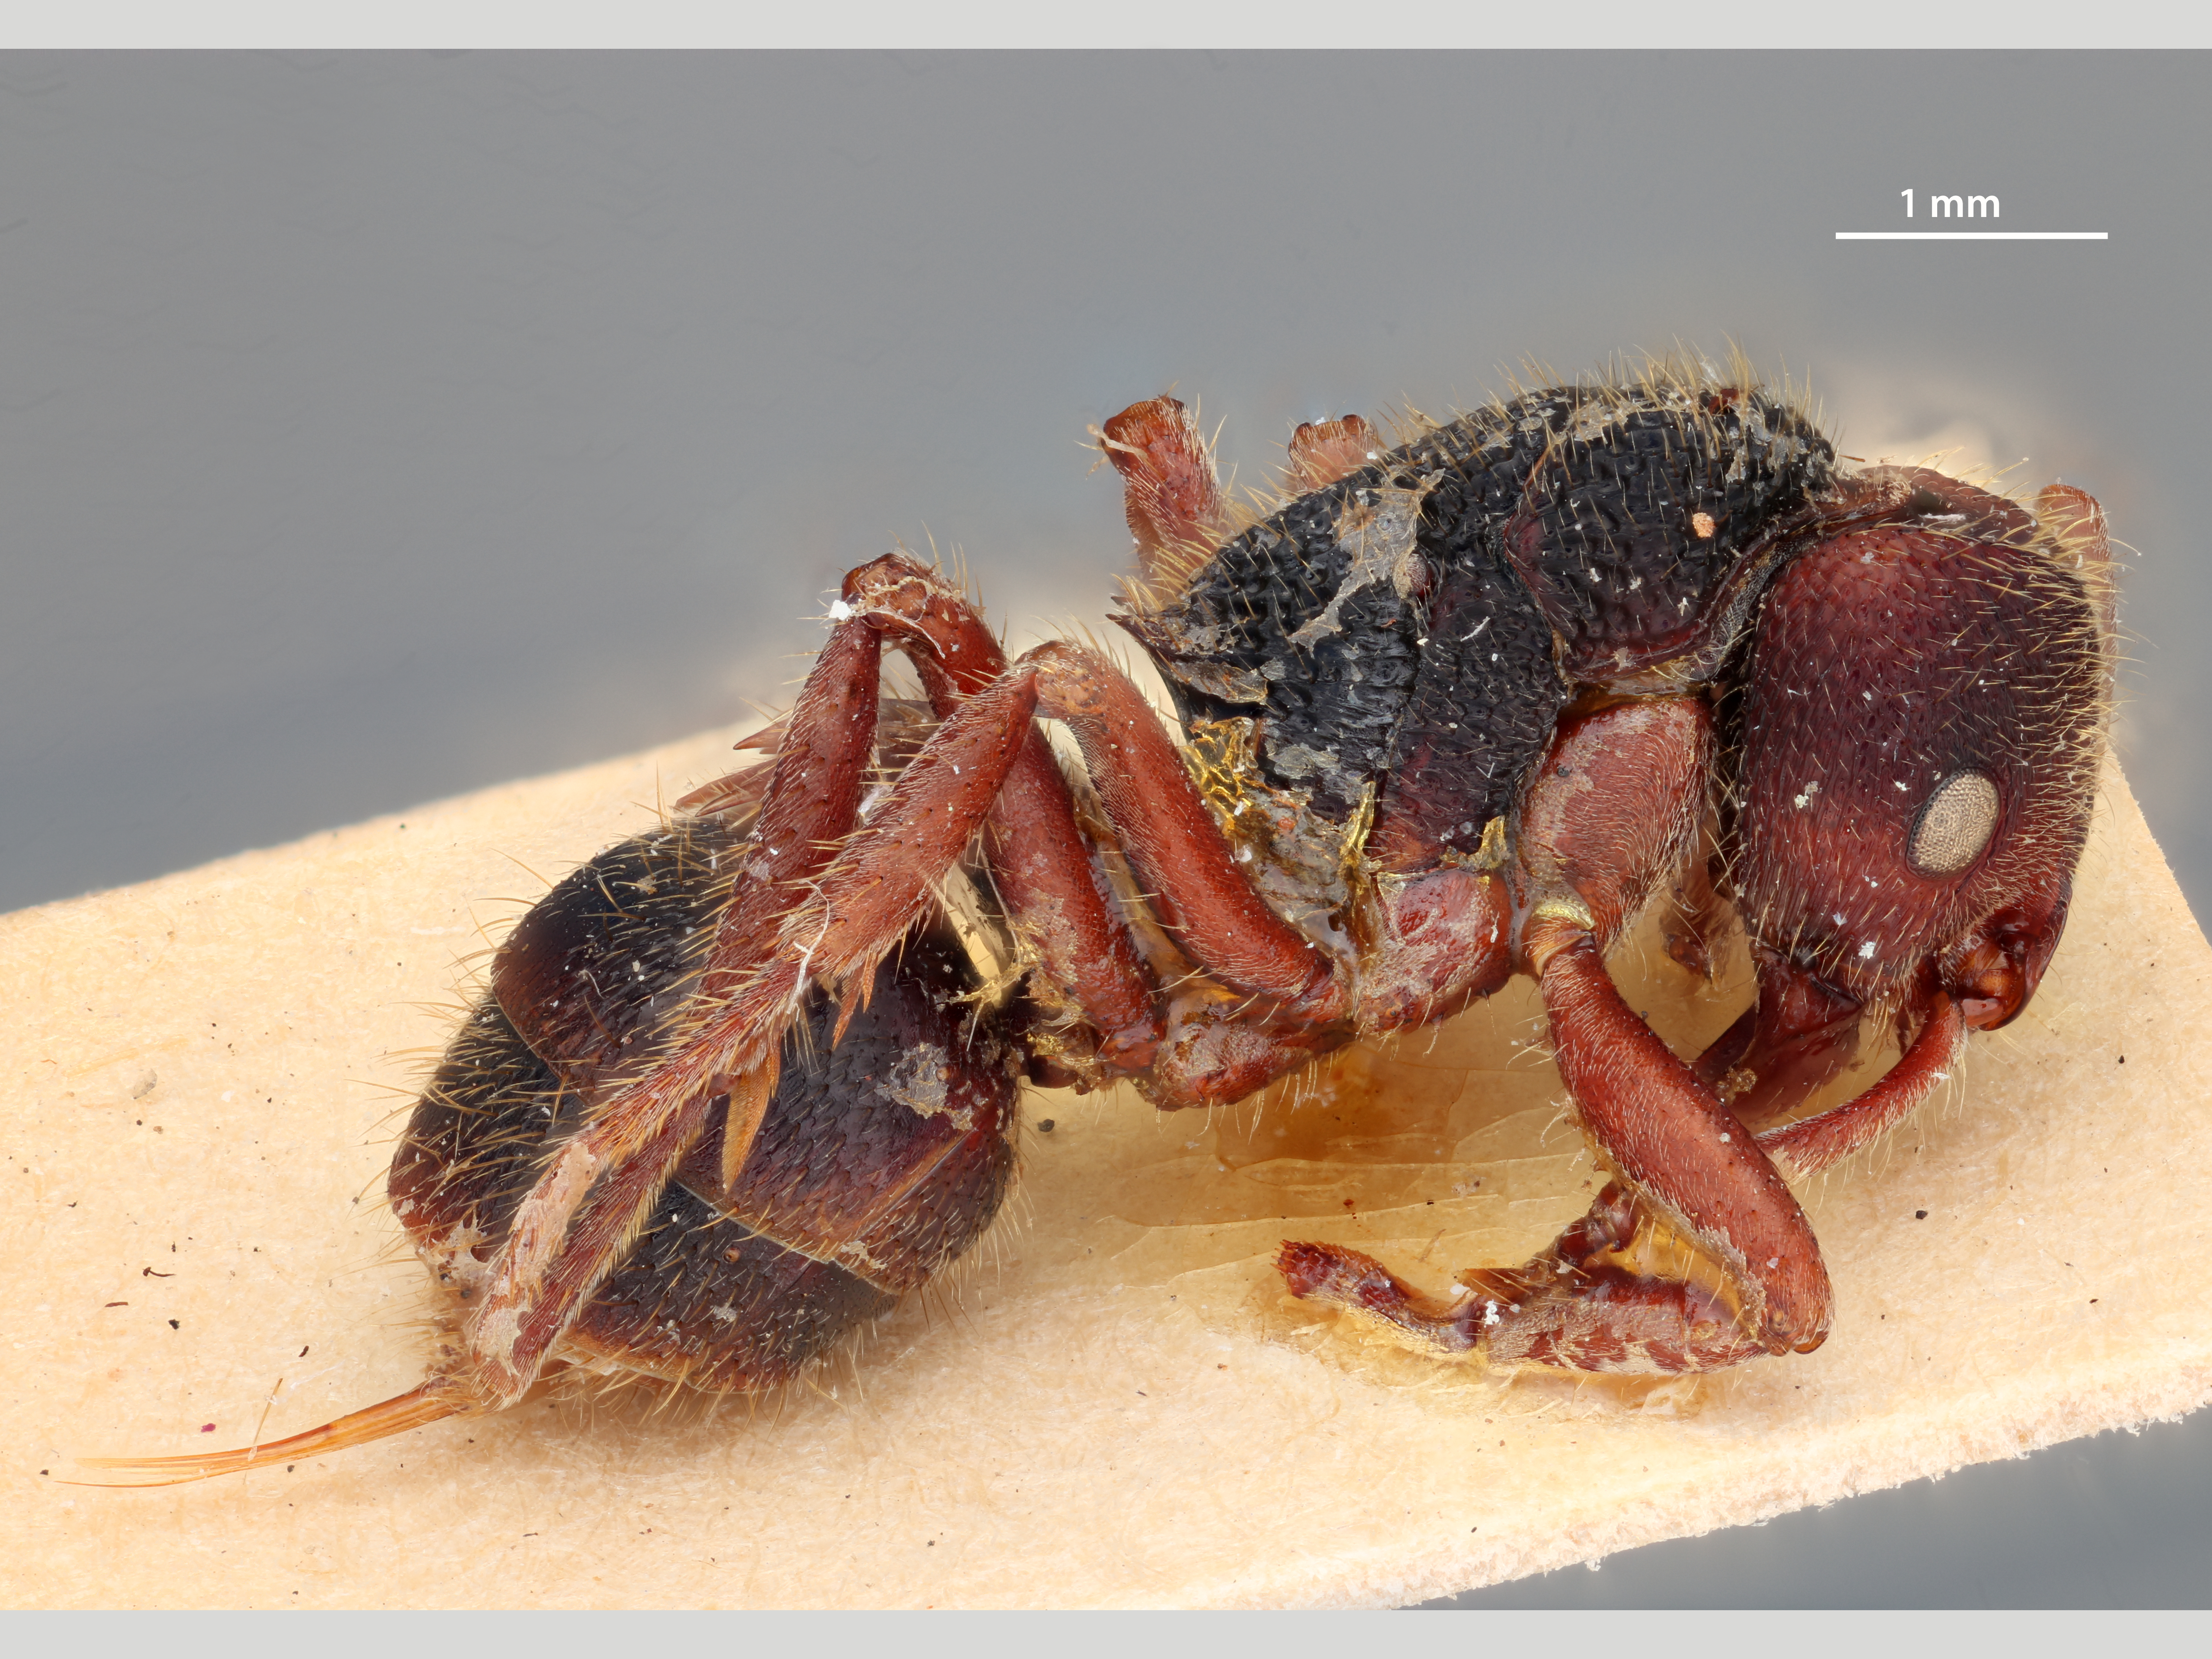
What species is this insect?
Phrynoponera gabonensis
